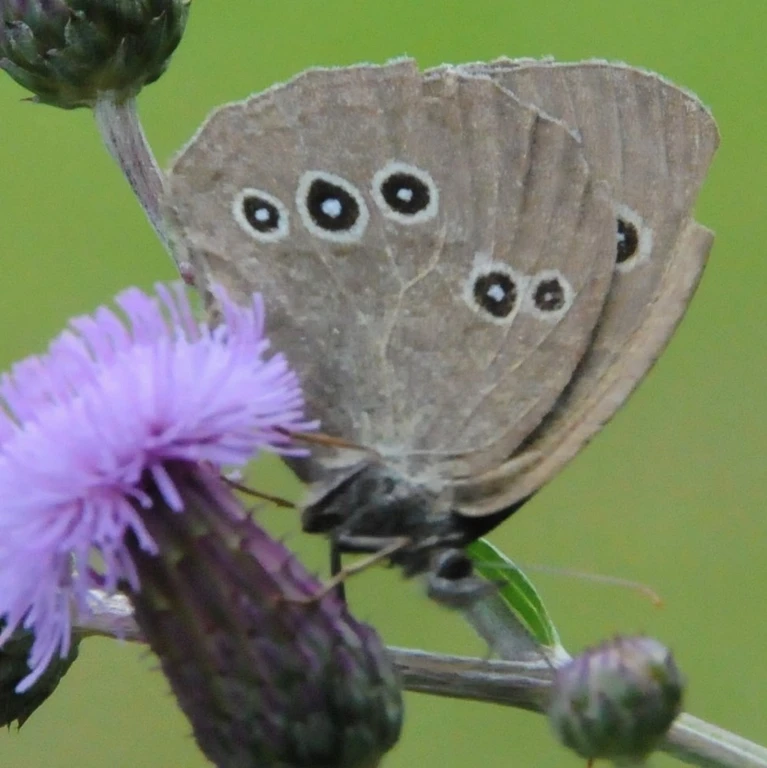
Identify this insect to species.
Aphantopus hyperantus
